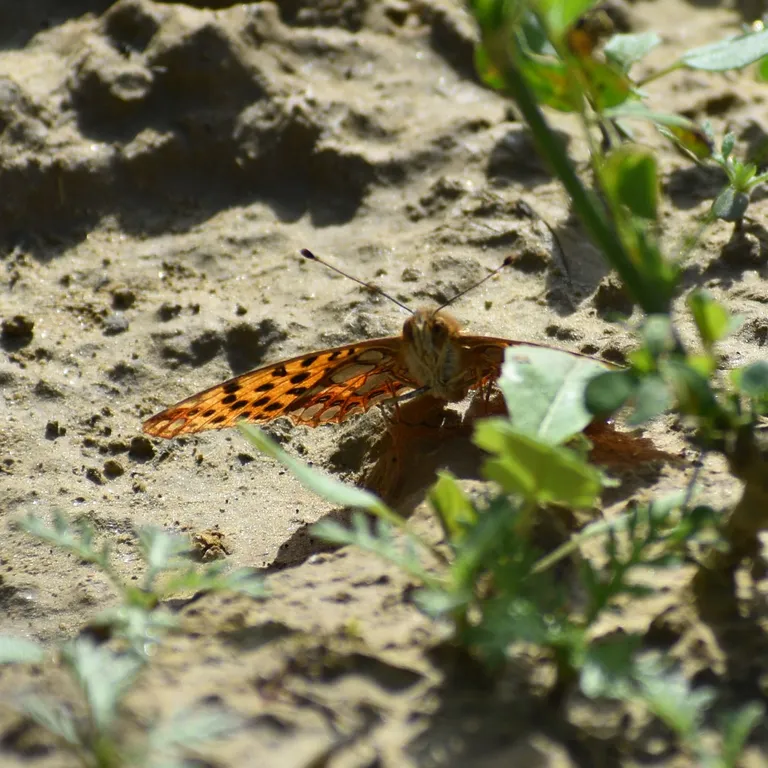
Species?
Issoria lathonia
